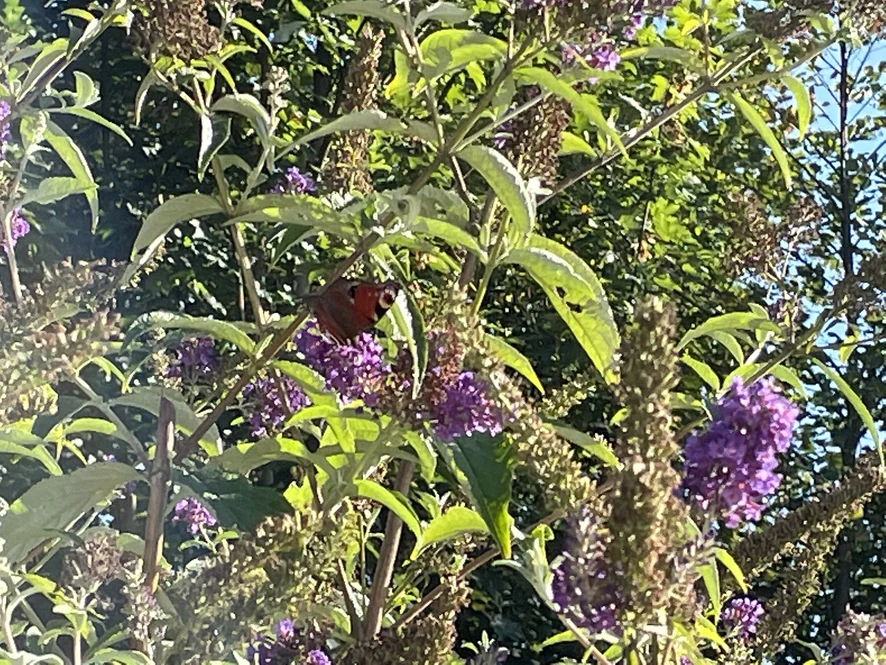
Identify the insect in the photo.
Aglais io
